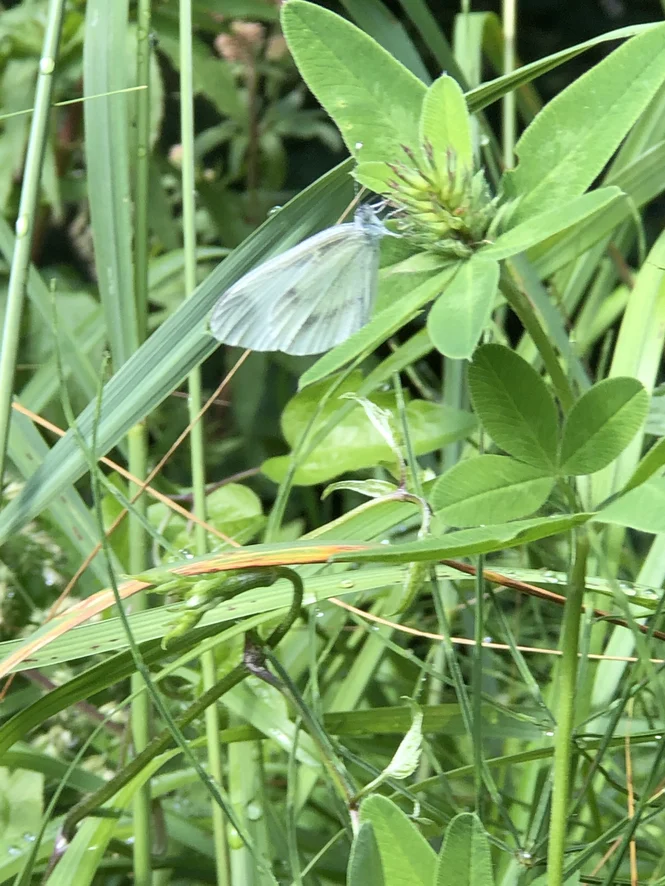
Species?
Leptidea sinapis/juvernica
